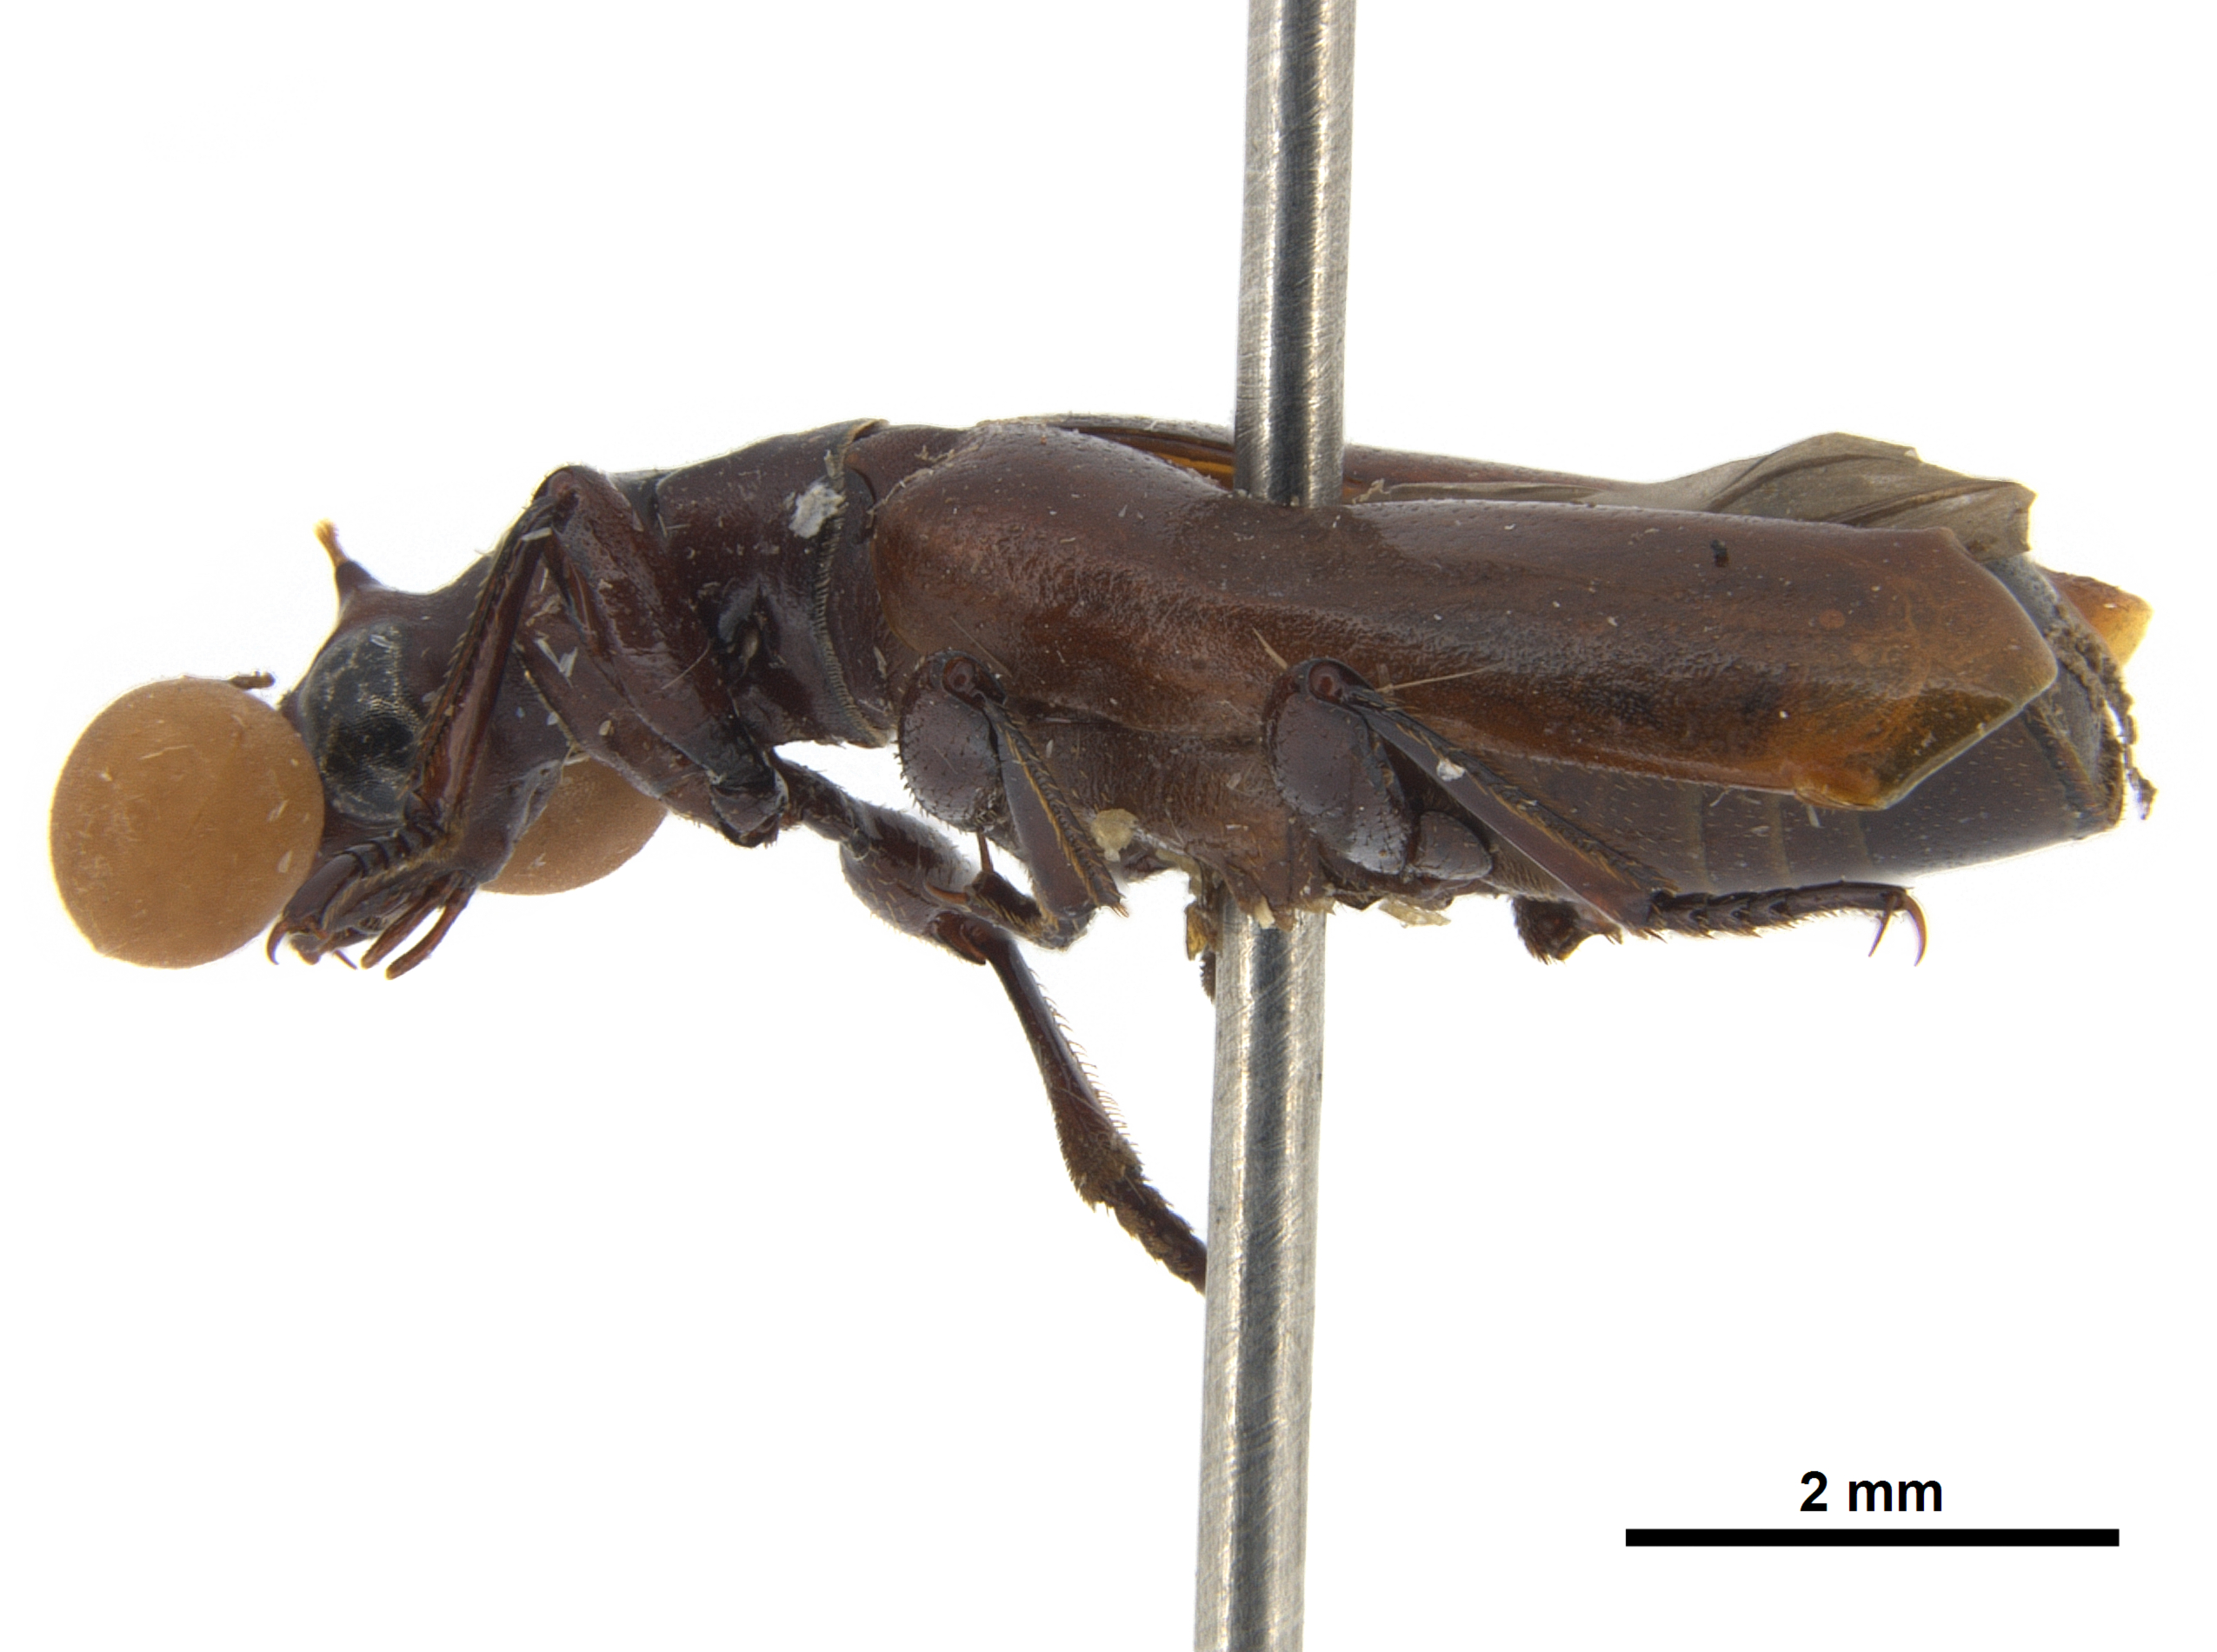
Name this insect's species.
Katapaussus sphaerocerus (also Paussus sphaerocerus)
